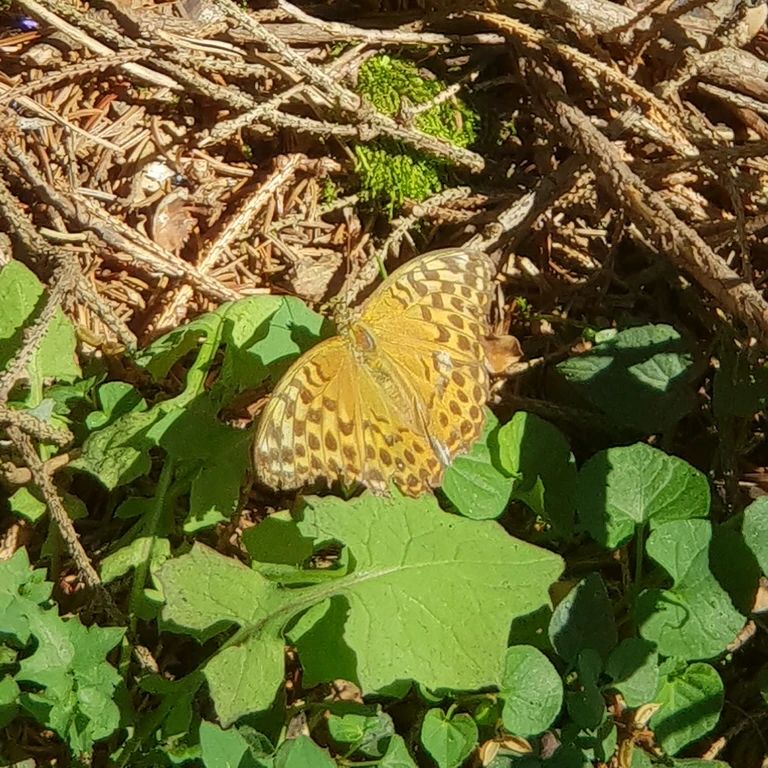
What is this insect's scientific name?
Argynnis paphia
